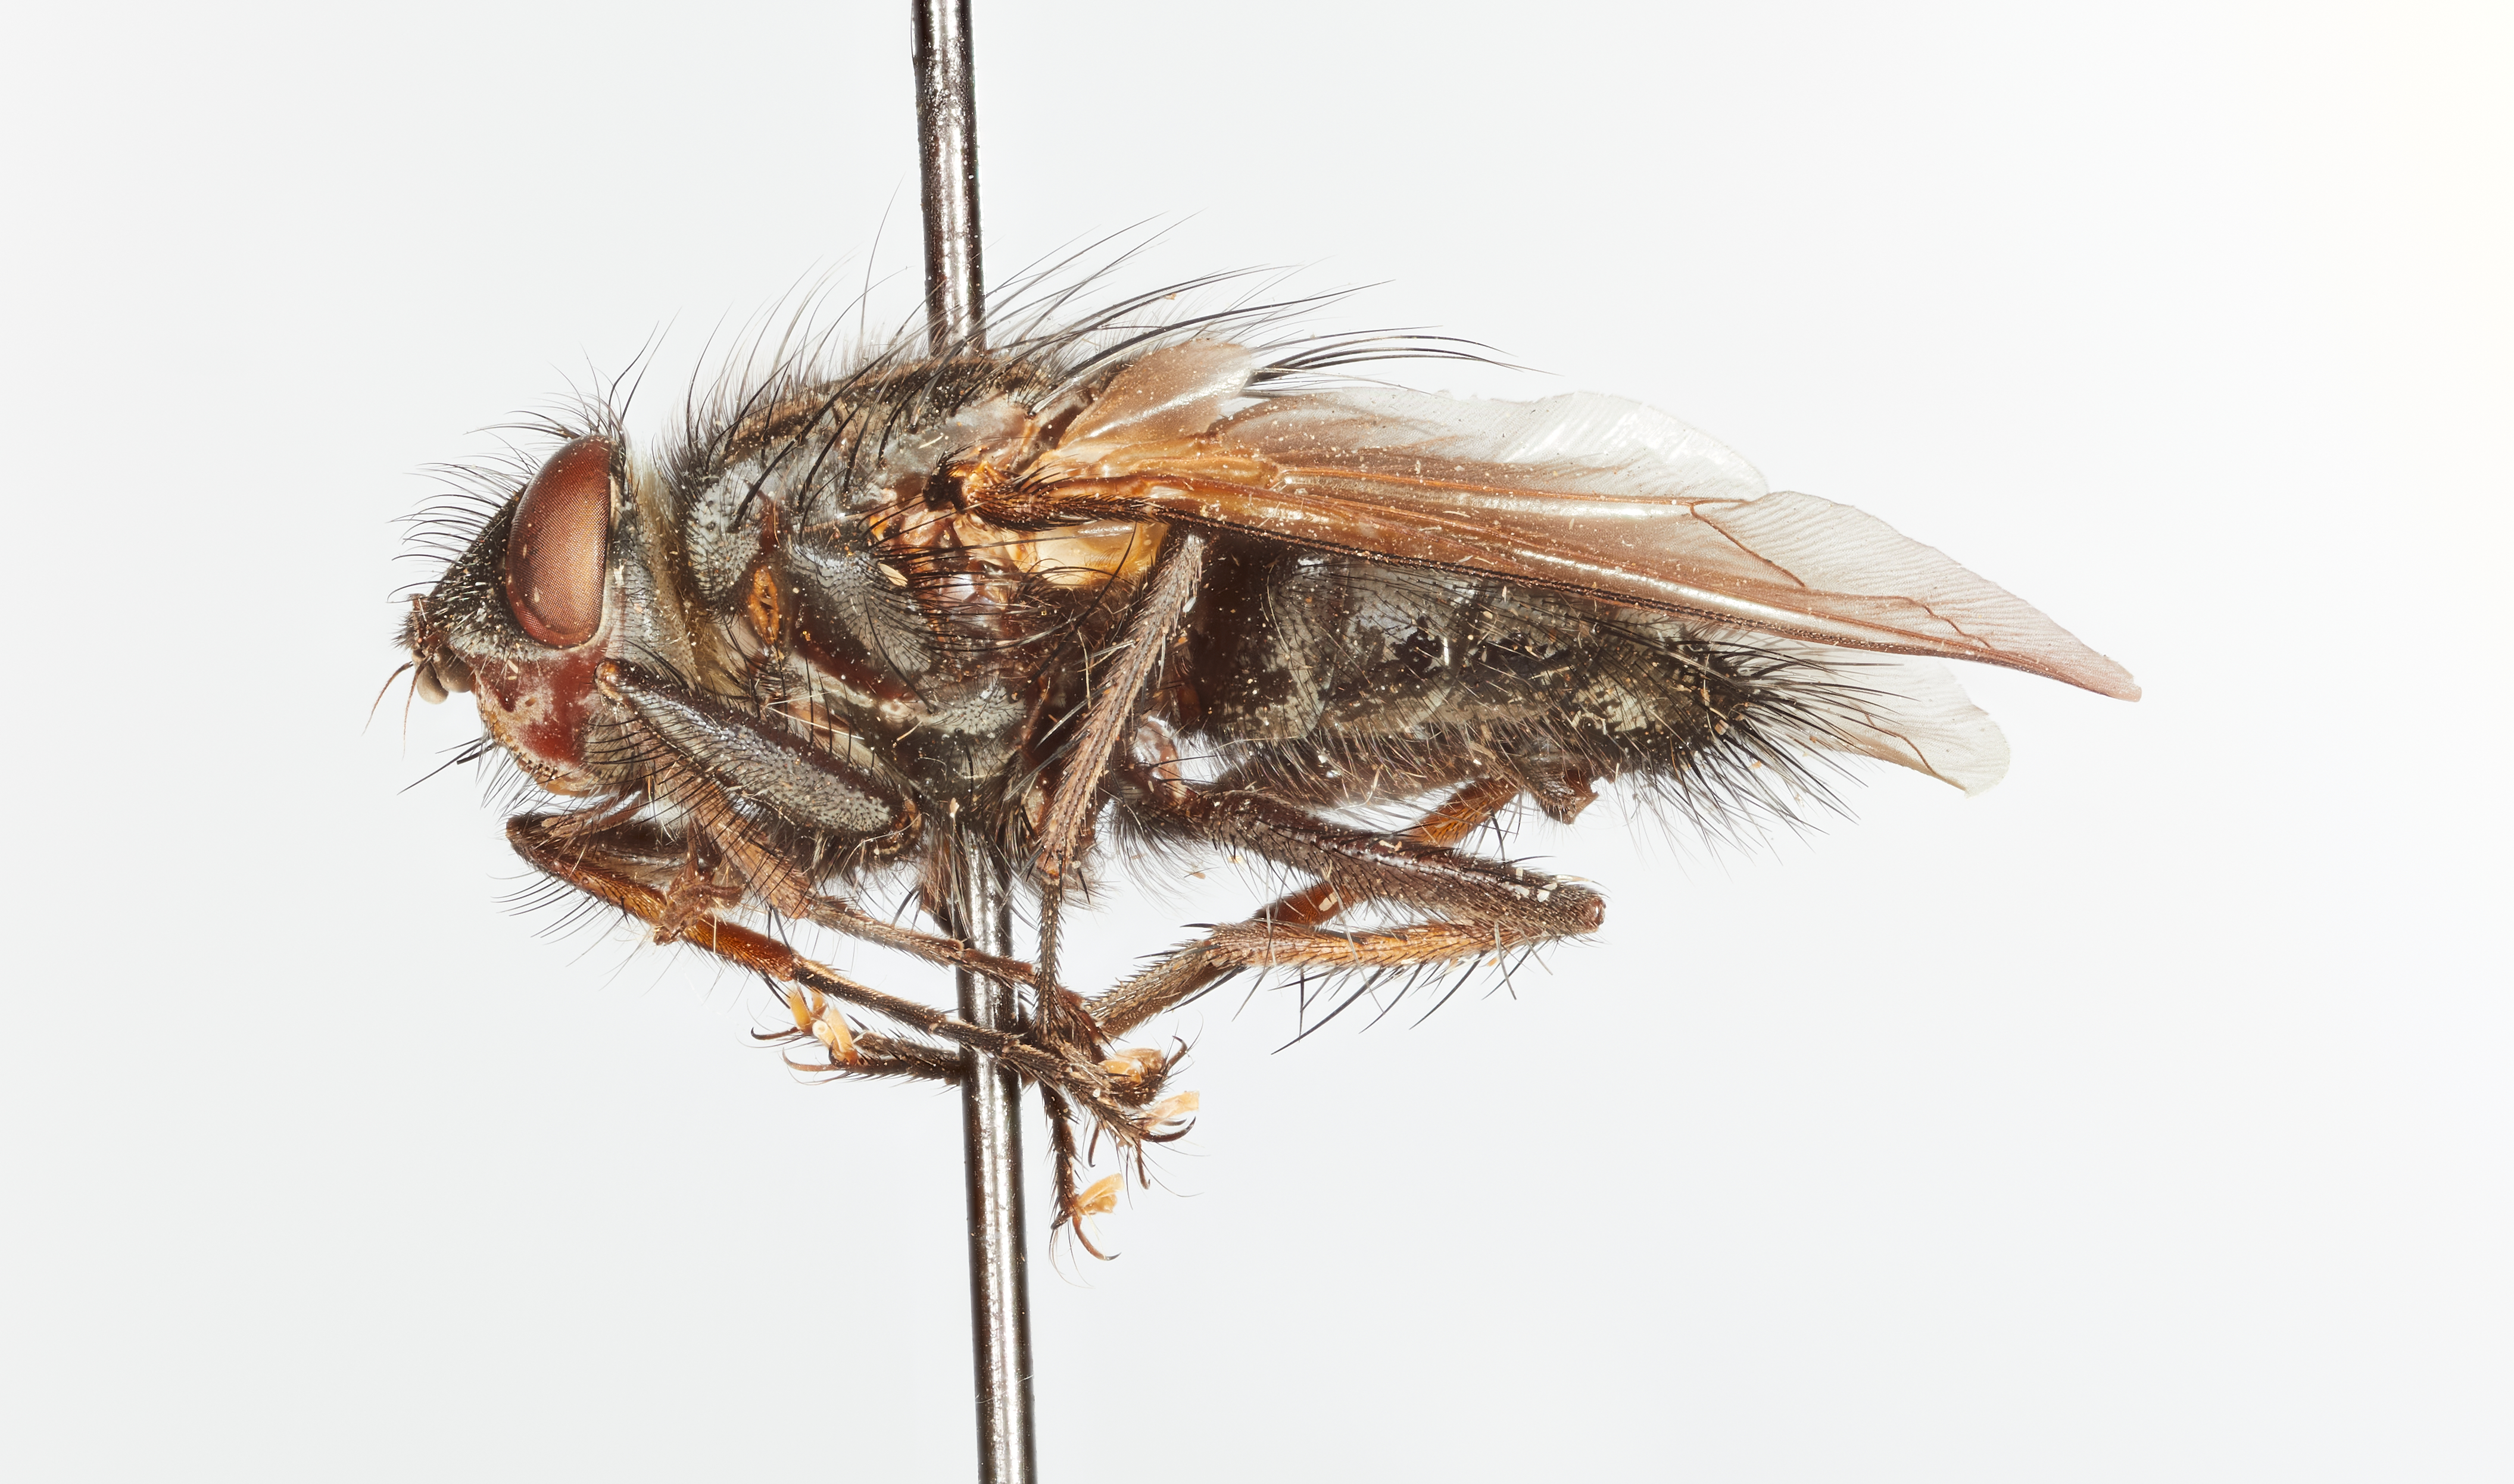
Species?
Morphodexia palpalis
